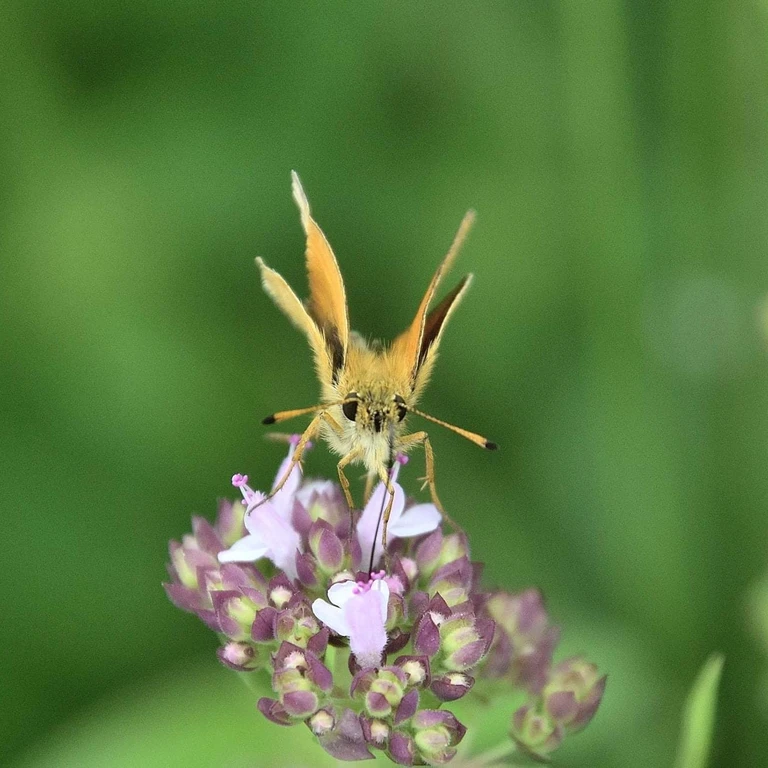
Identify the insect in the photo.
Thymelicus lineola
